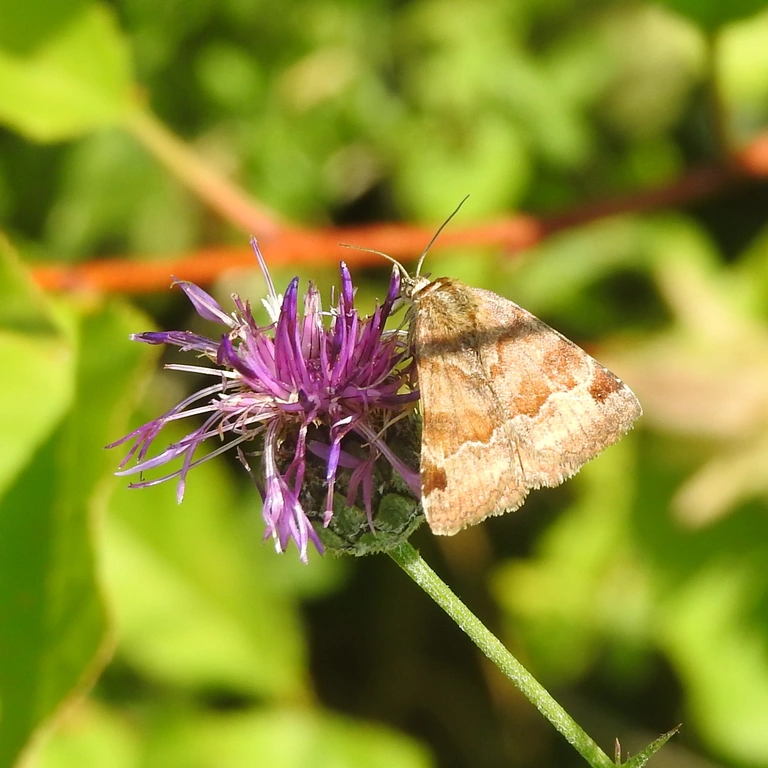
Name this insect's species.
Euclidia glyphica
